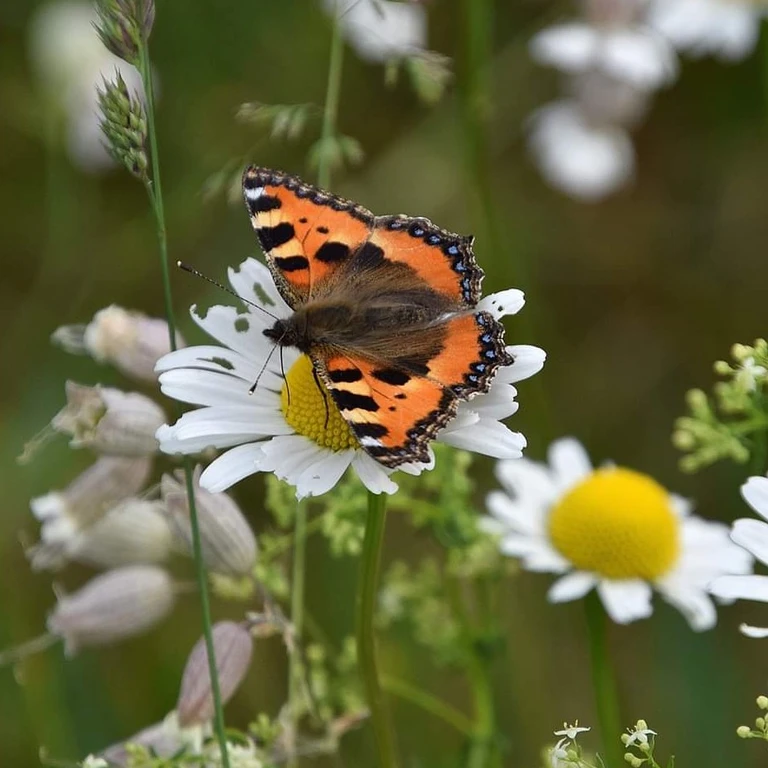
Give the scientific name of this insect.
Aglais urticae
